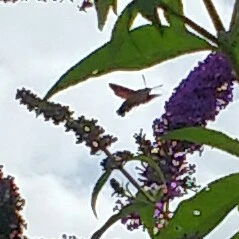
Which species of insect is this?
Macroglossum stellatarum
